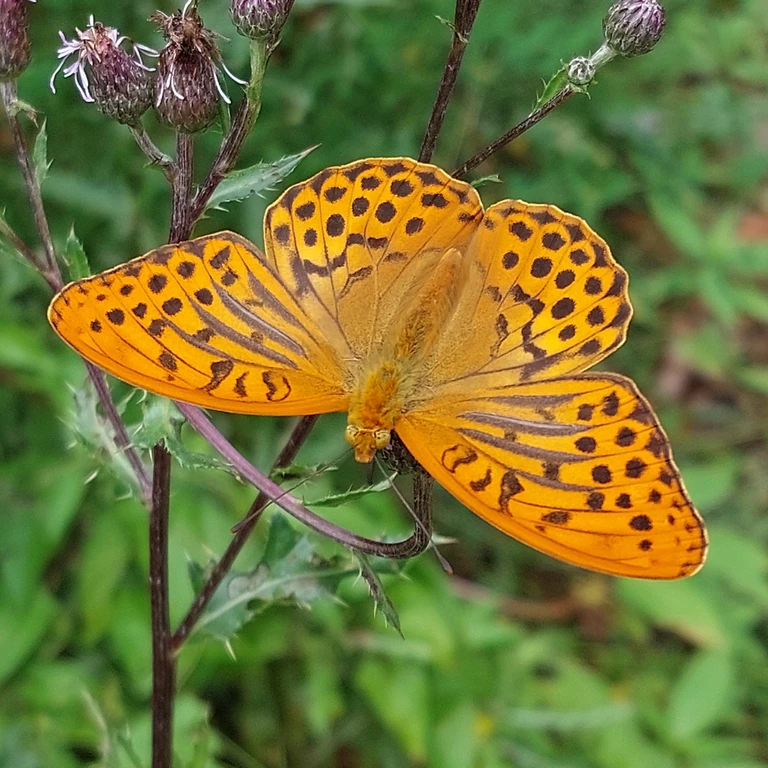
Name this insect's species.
Argynnis paphia
